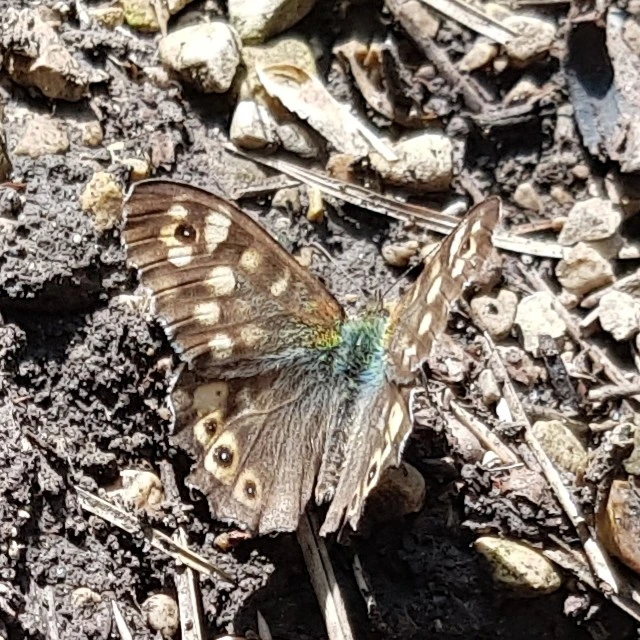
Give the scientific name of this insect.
Pararge aegeria
